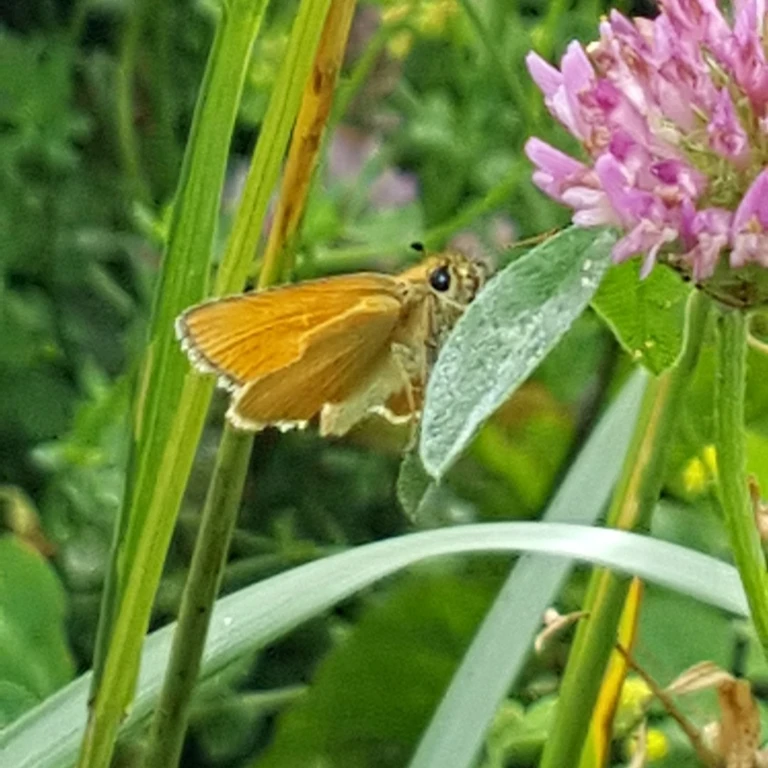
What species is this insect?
Thymelicus lineola
